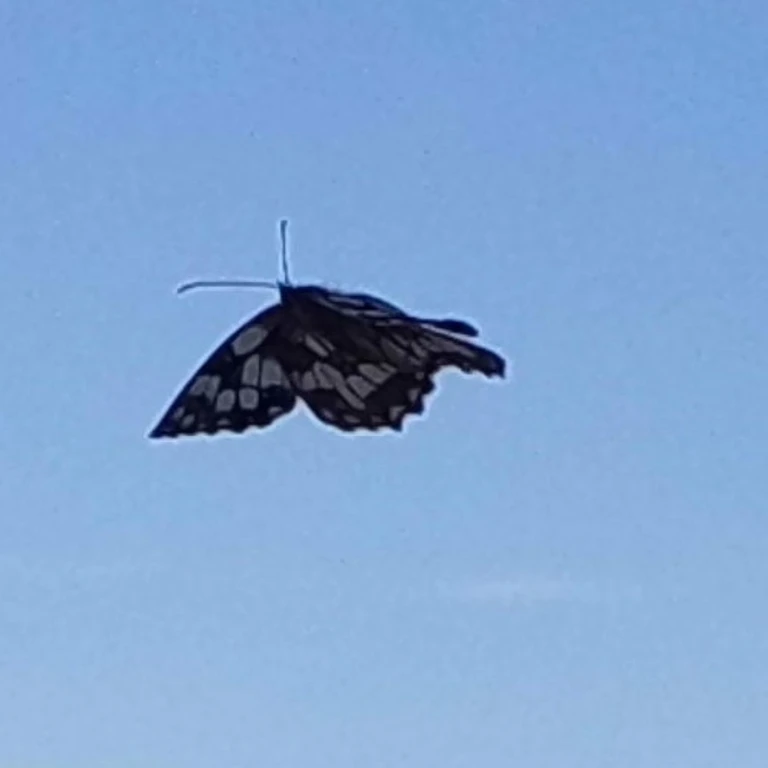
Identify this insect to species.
Melanargia galathea
